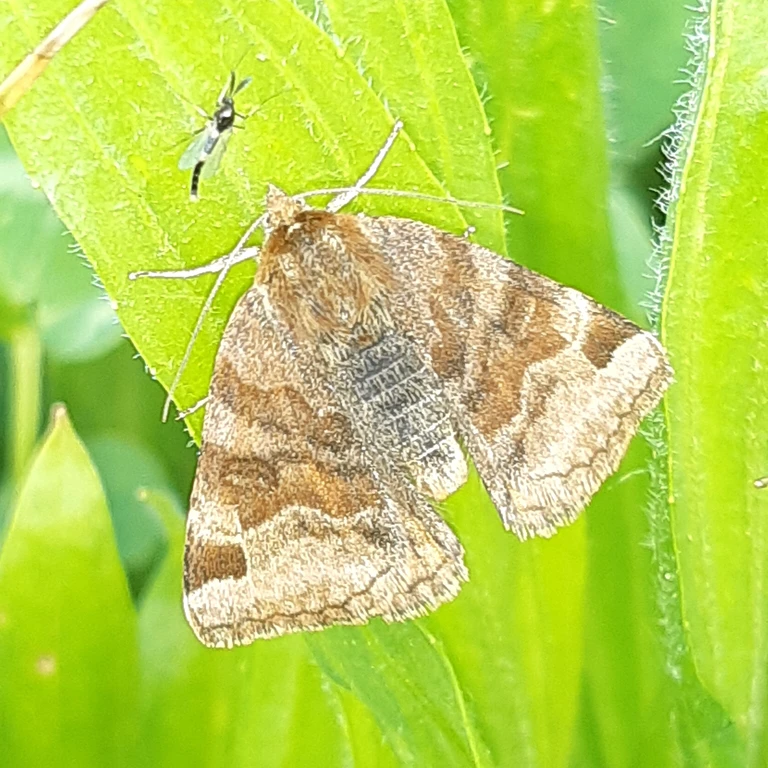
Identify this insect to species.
Euclidia glyphica
